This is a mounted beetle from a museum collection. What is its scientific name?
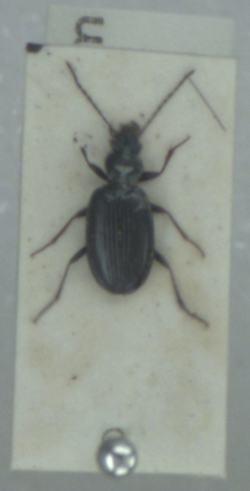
Bembidion atrocaeruleum
